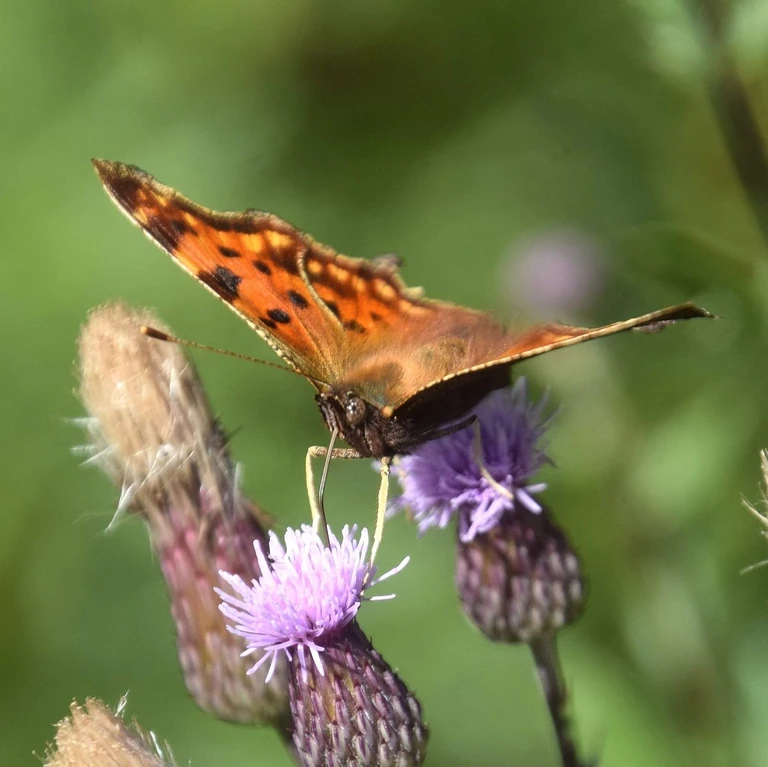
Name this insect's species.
Polygonia c-album
